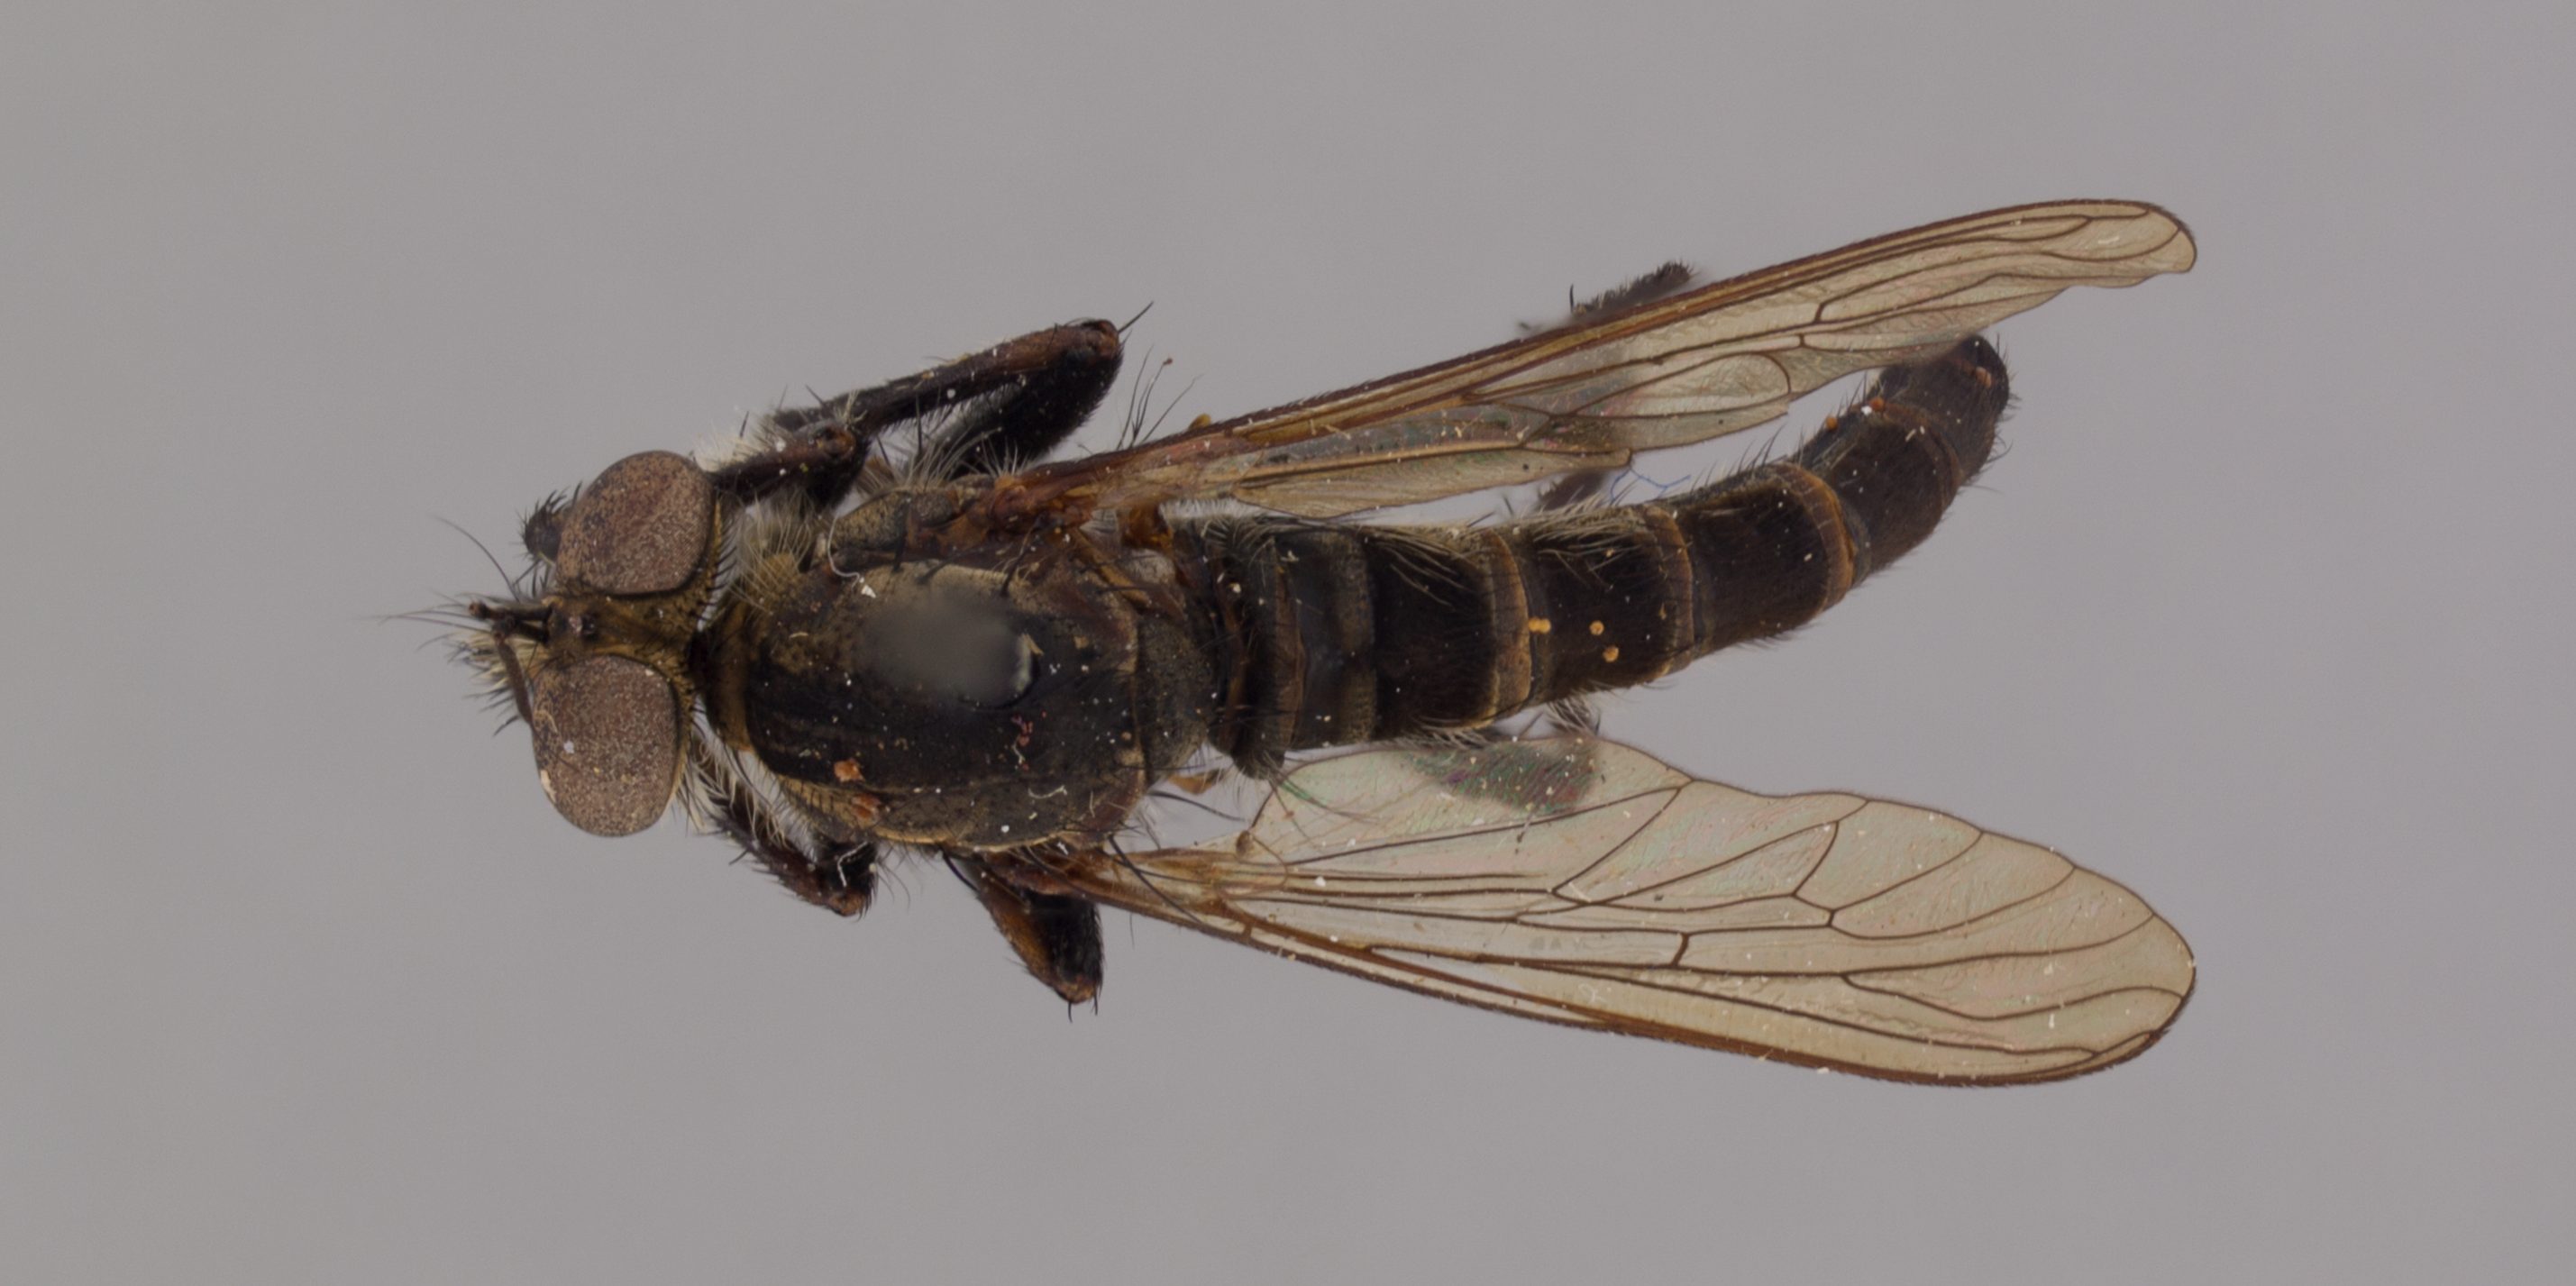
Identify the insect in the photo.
Martintella elliptica
